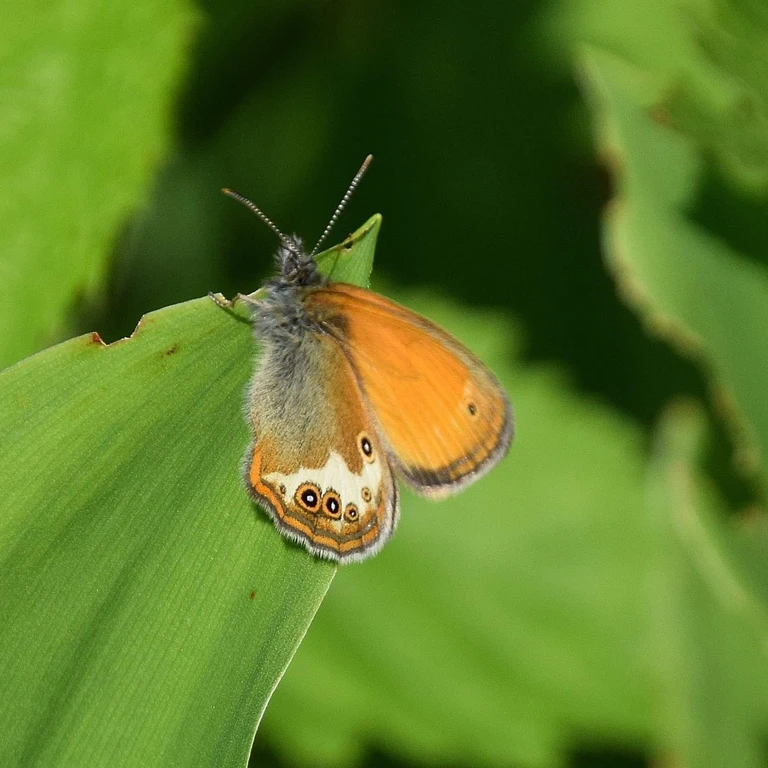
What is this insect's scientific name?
Coenonympha arcania
